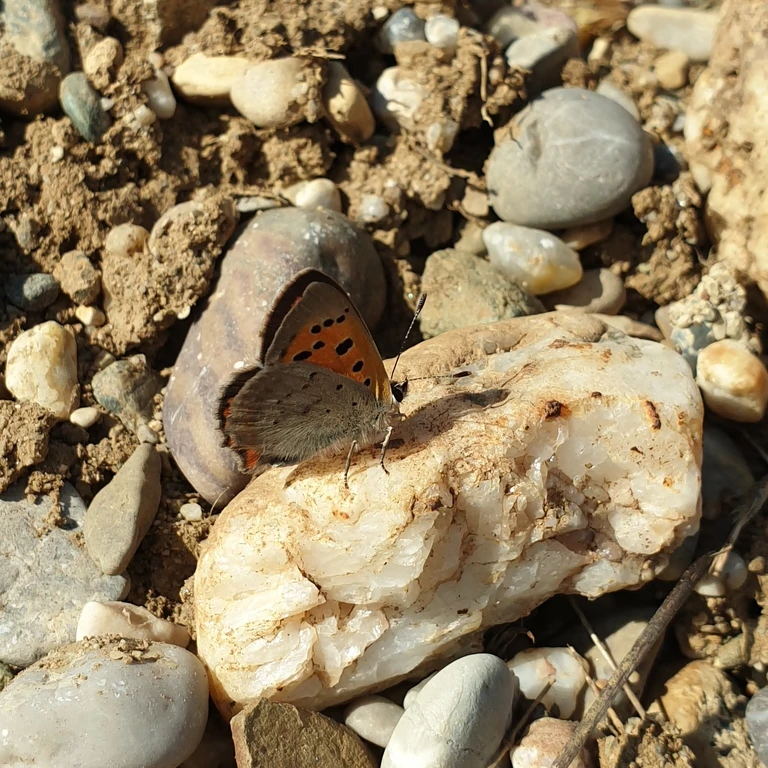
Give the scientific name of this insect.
Lycaena phlaeas
